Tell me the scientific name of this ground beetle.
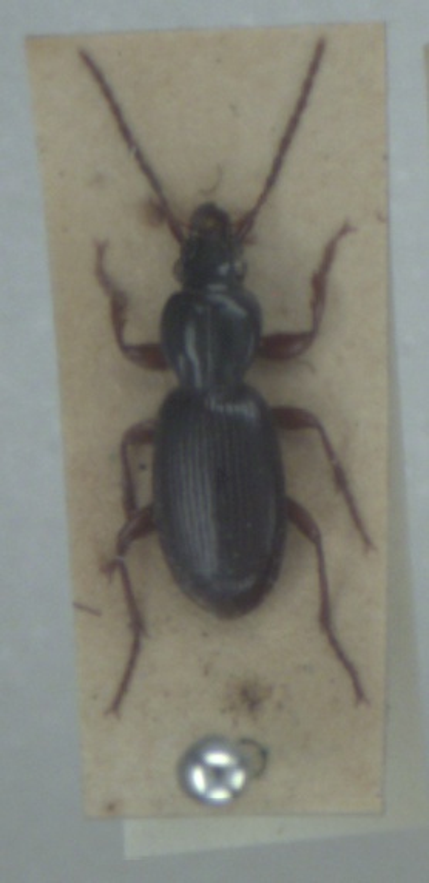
Stomis pumicatus
